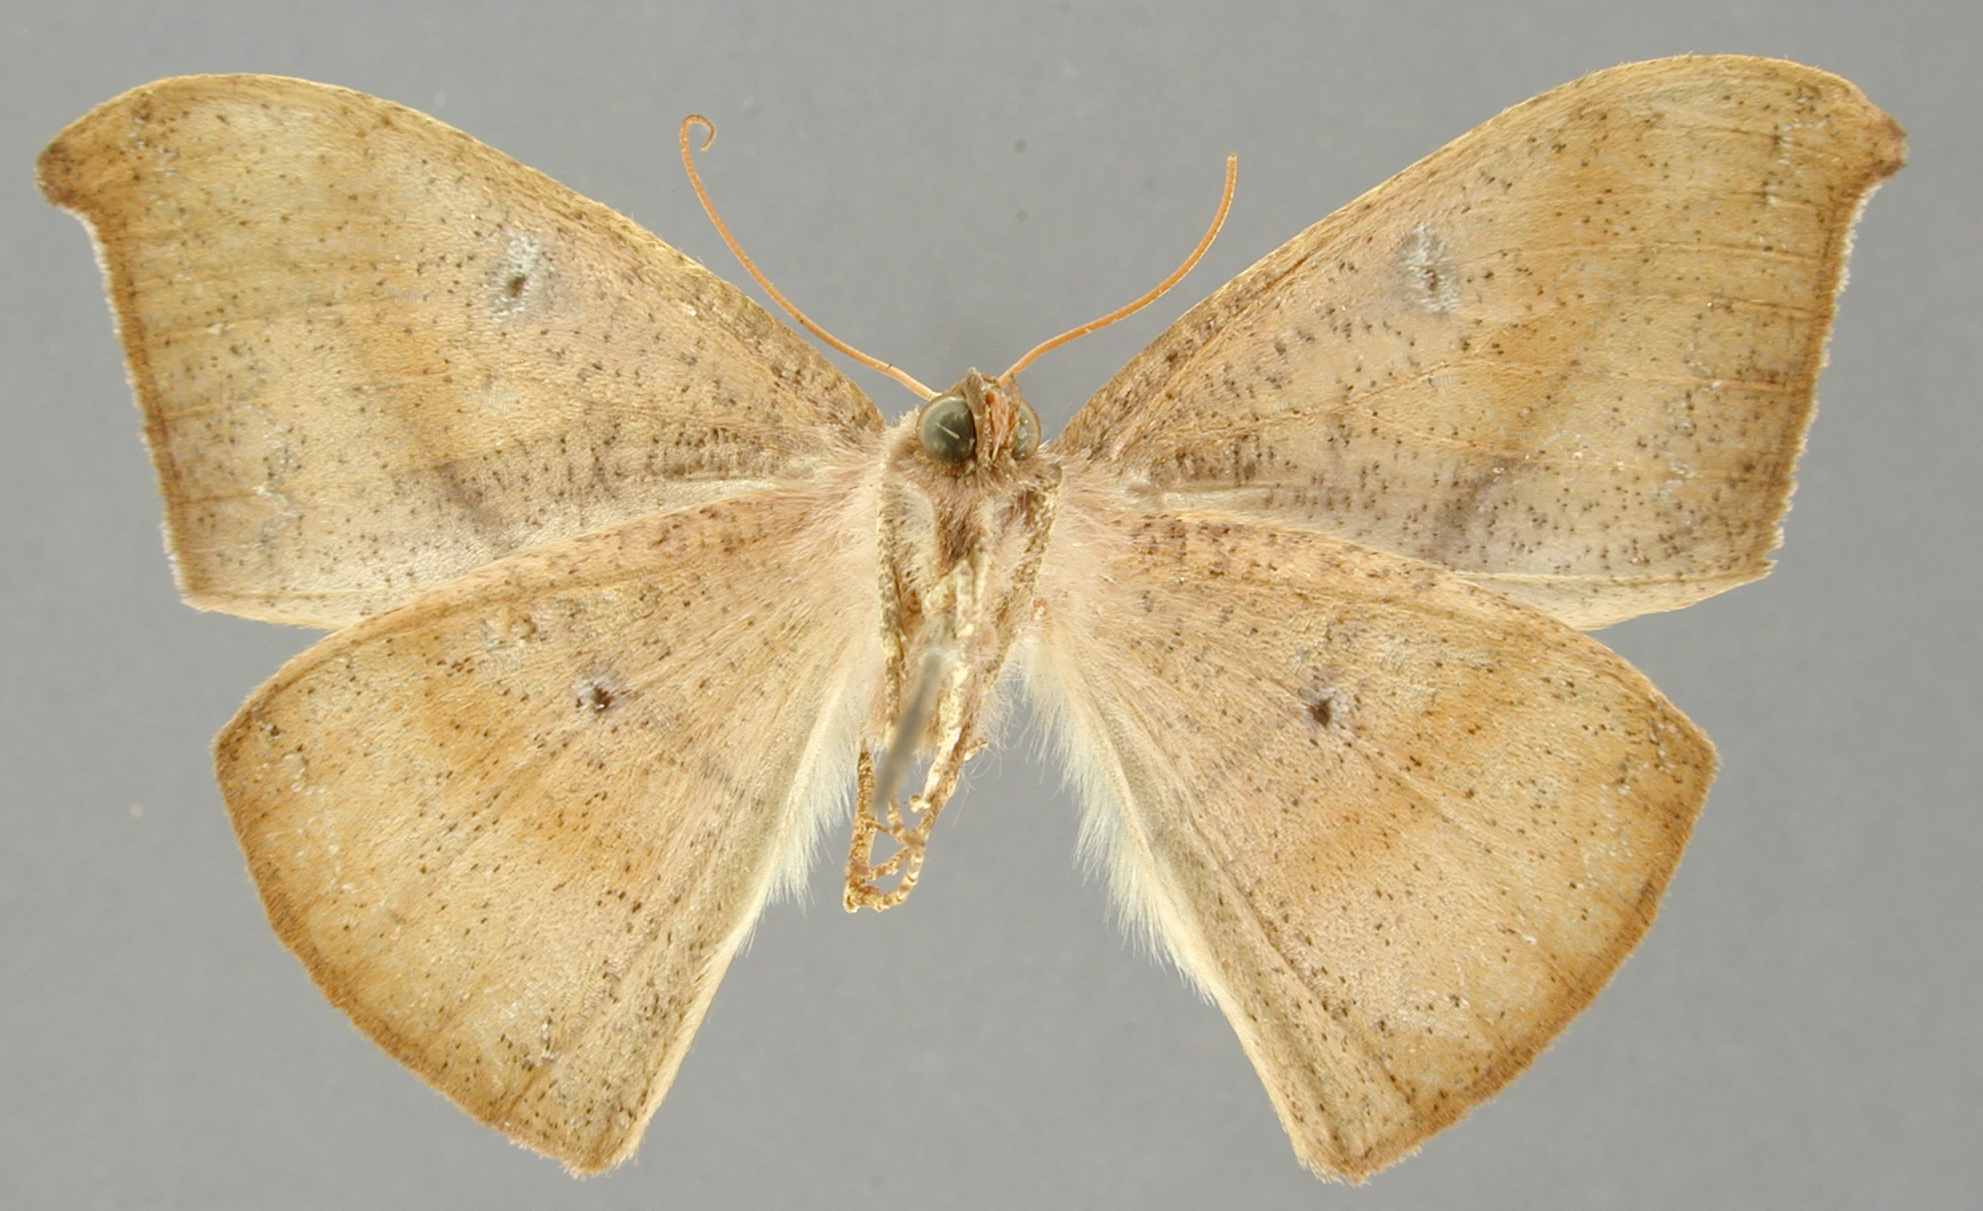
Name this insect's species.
Oxydia obtusaria
